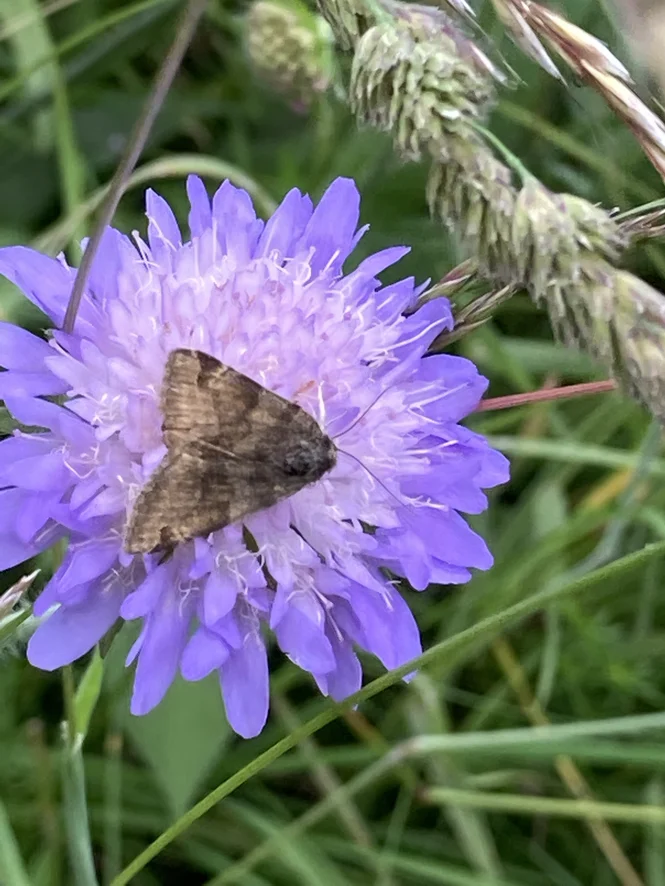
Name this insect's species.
Euclidia glyphica
